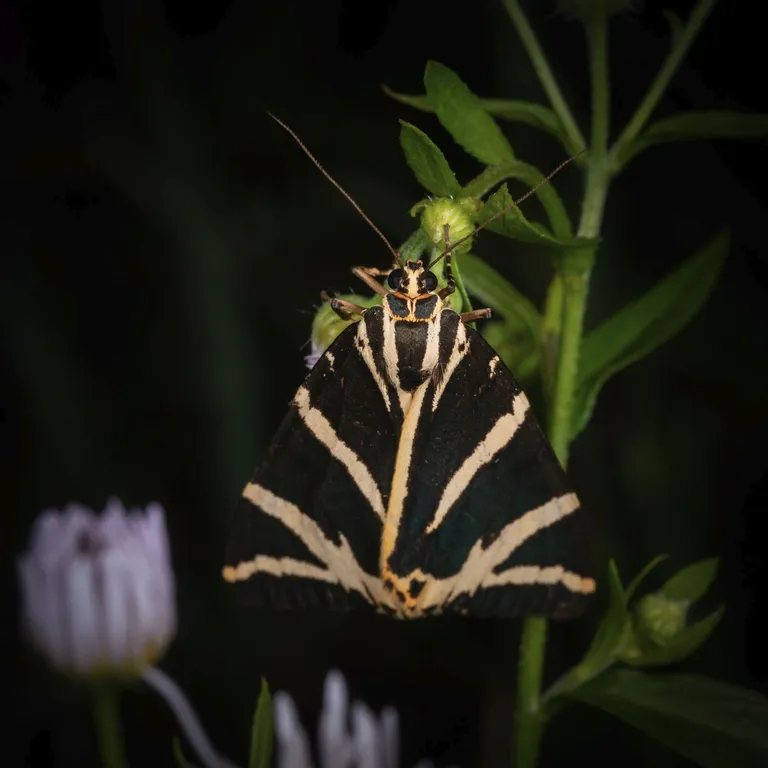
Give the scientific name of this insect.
Euplagia quadripunctaria
